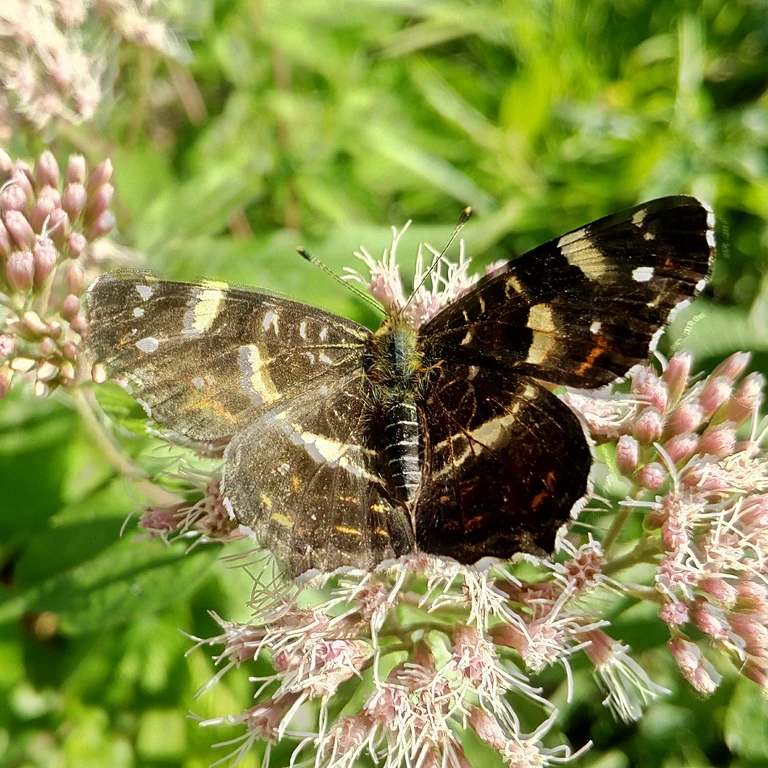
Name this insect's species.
Araschnia levana
